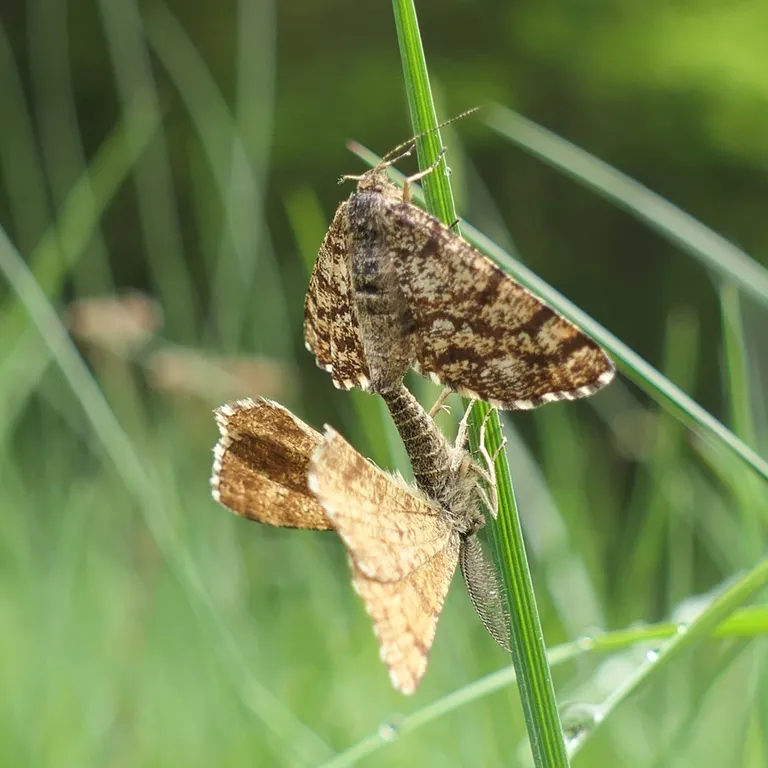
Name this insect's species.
Ematurga atomaria
